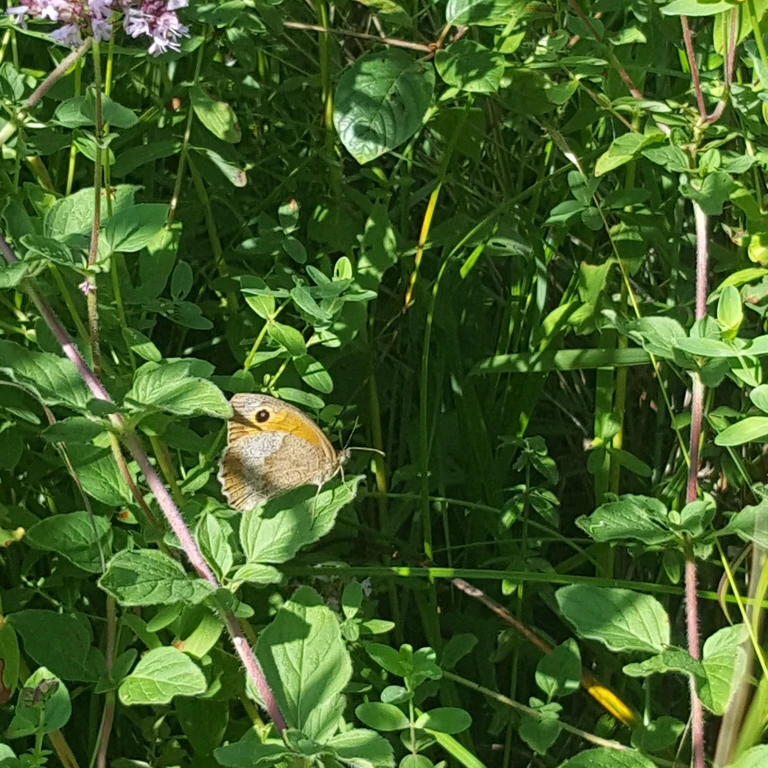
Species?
Maniola jurtina
